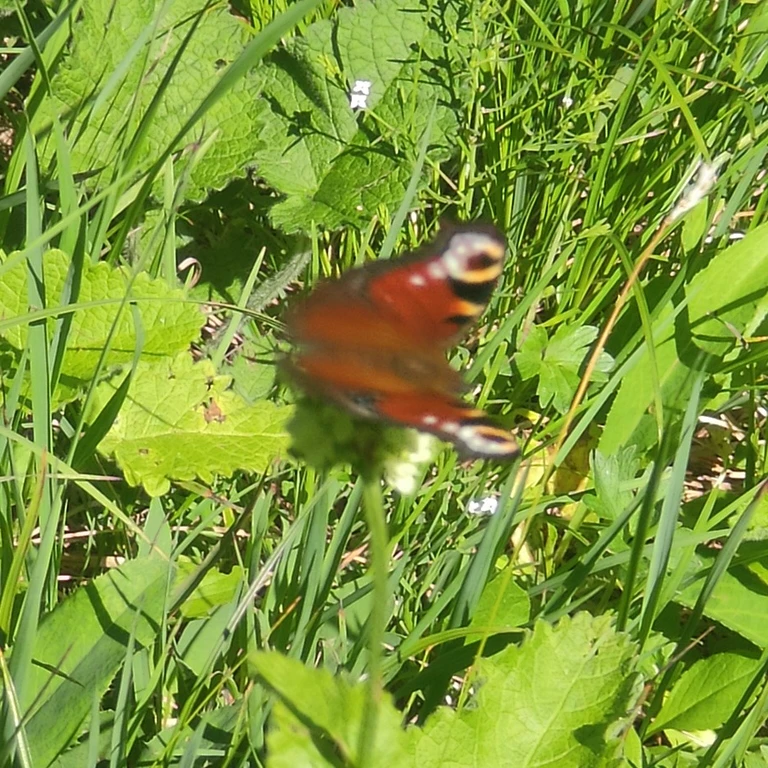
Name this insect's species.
Aglais io
